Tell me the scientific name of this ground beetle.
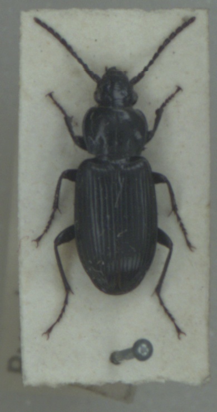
Pterostichus nigrita
